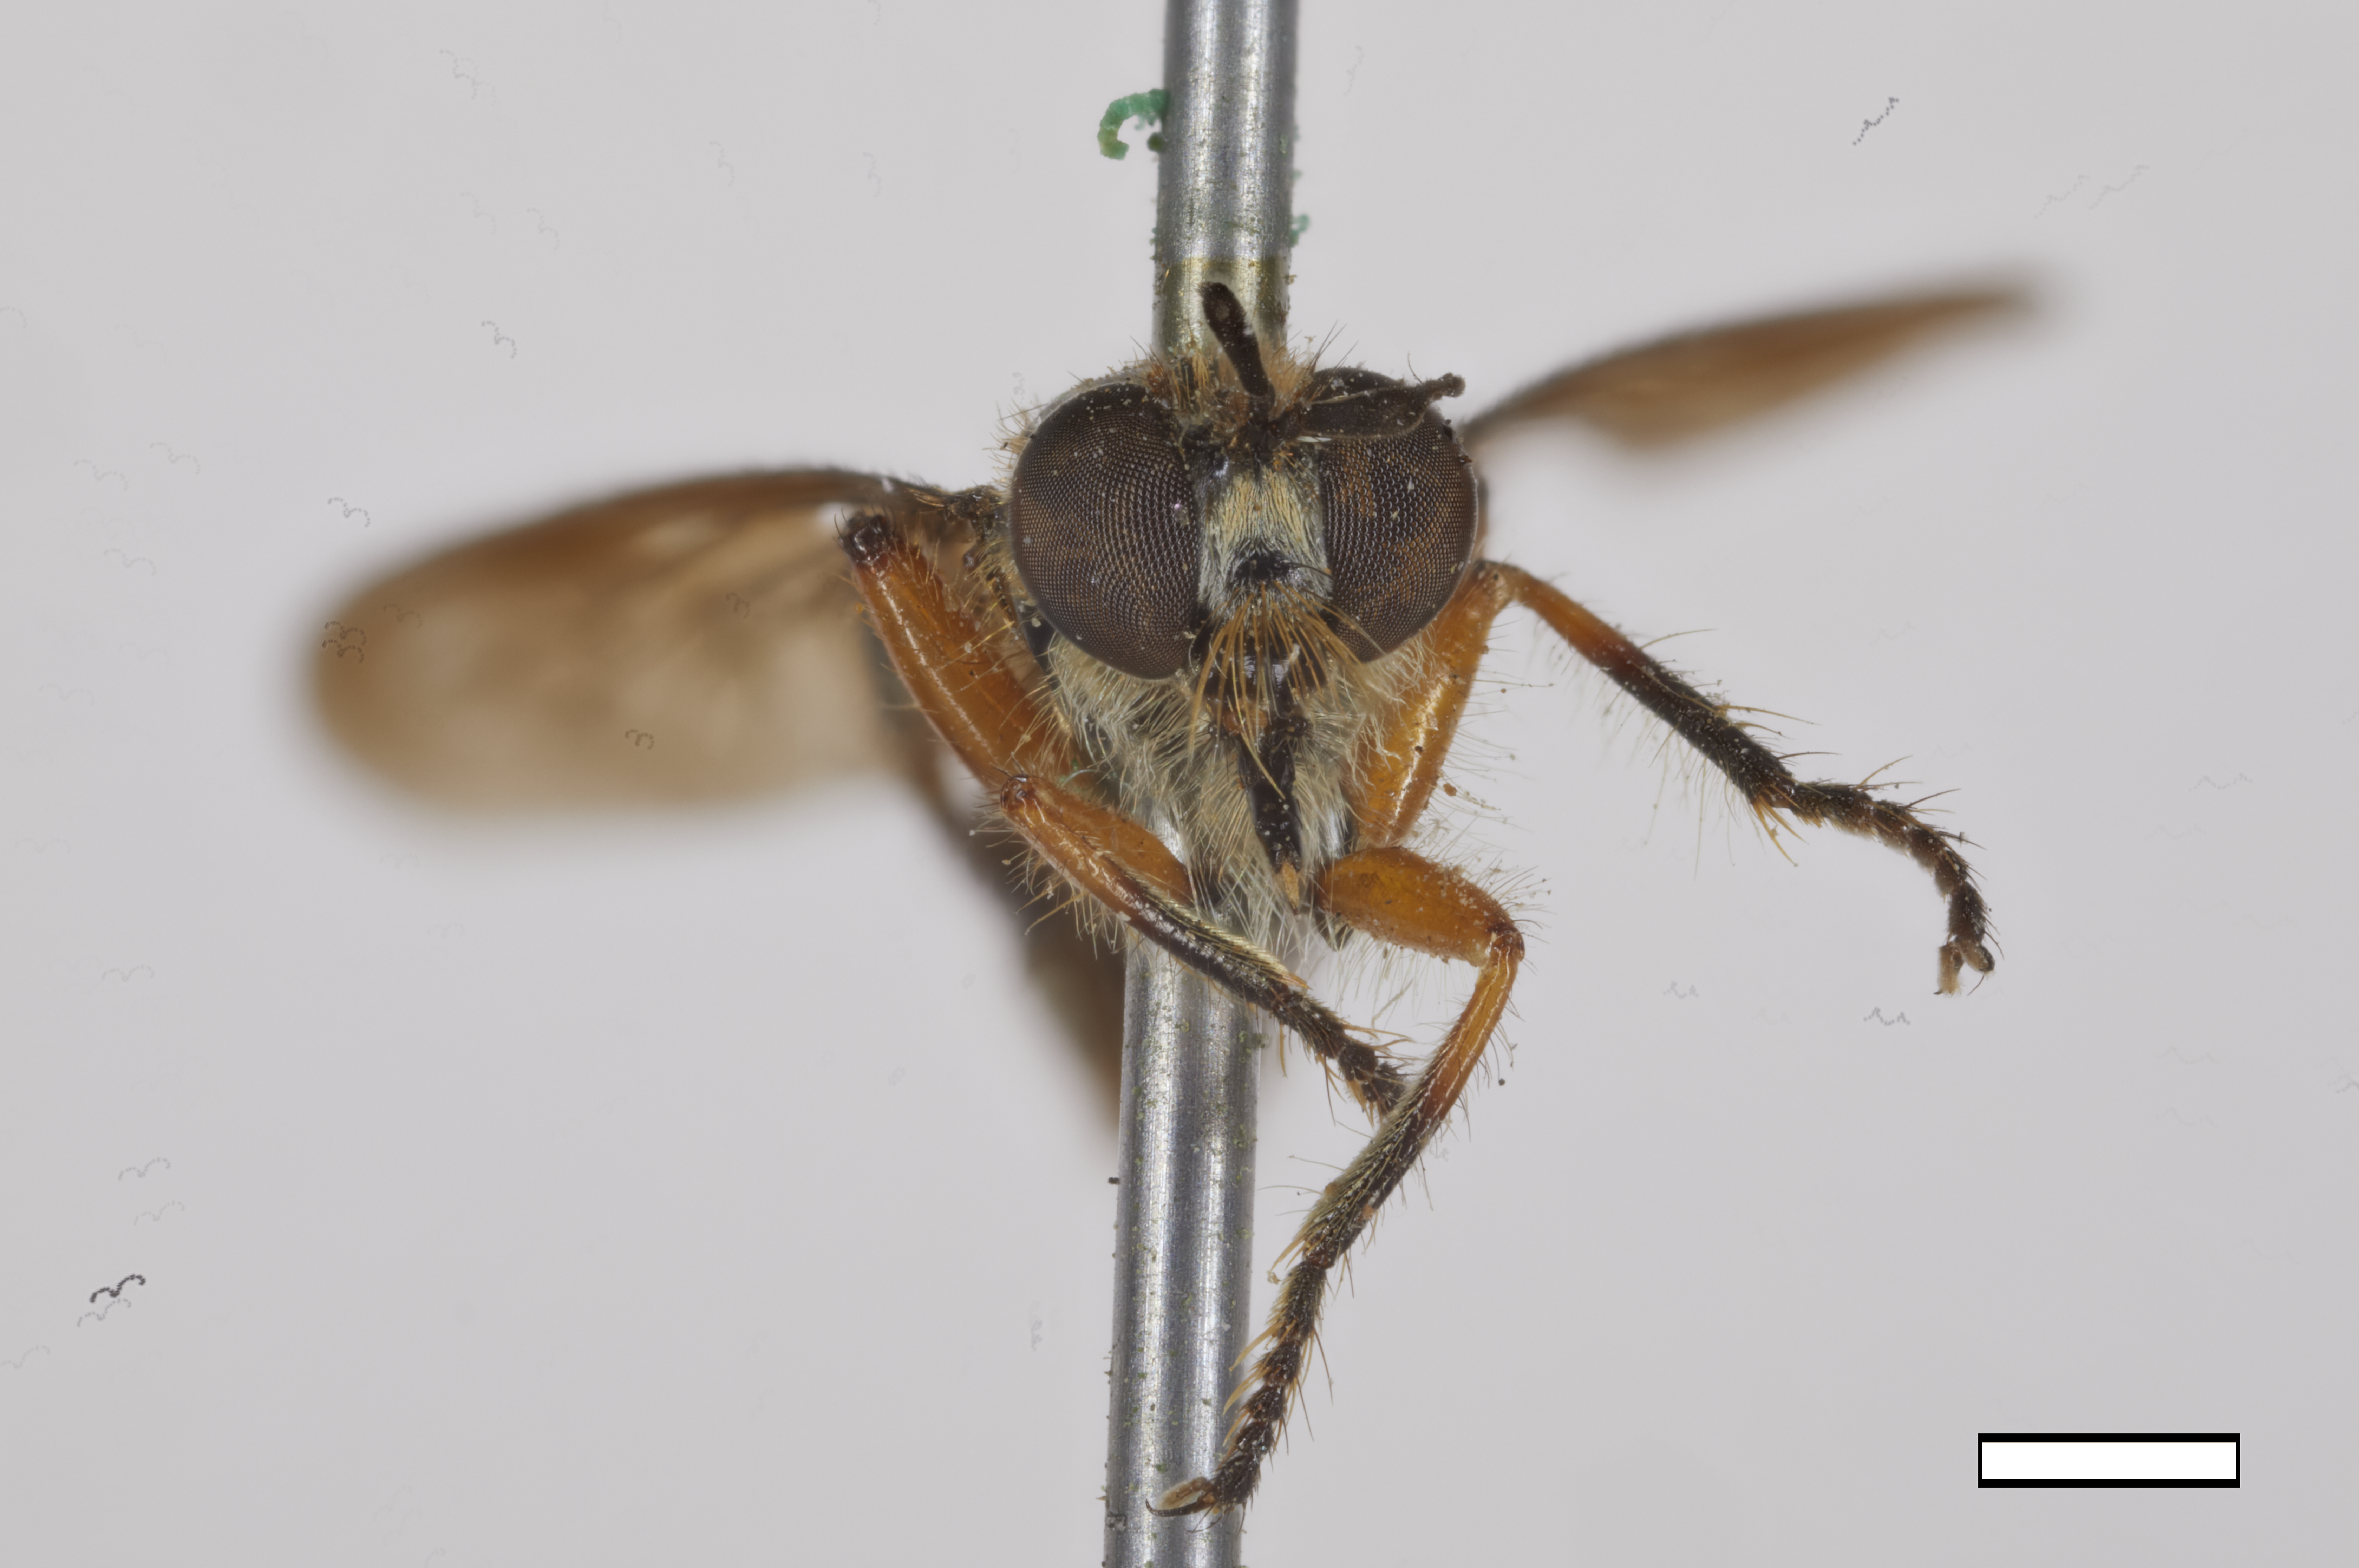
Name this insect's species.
Dioctria rubida
